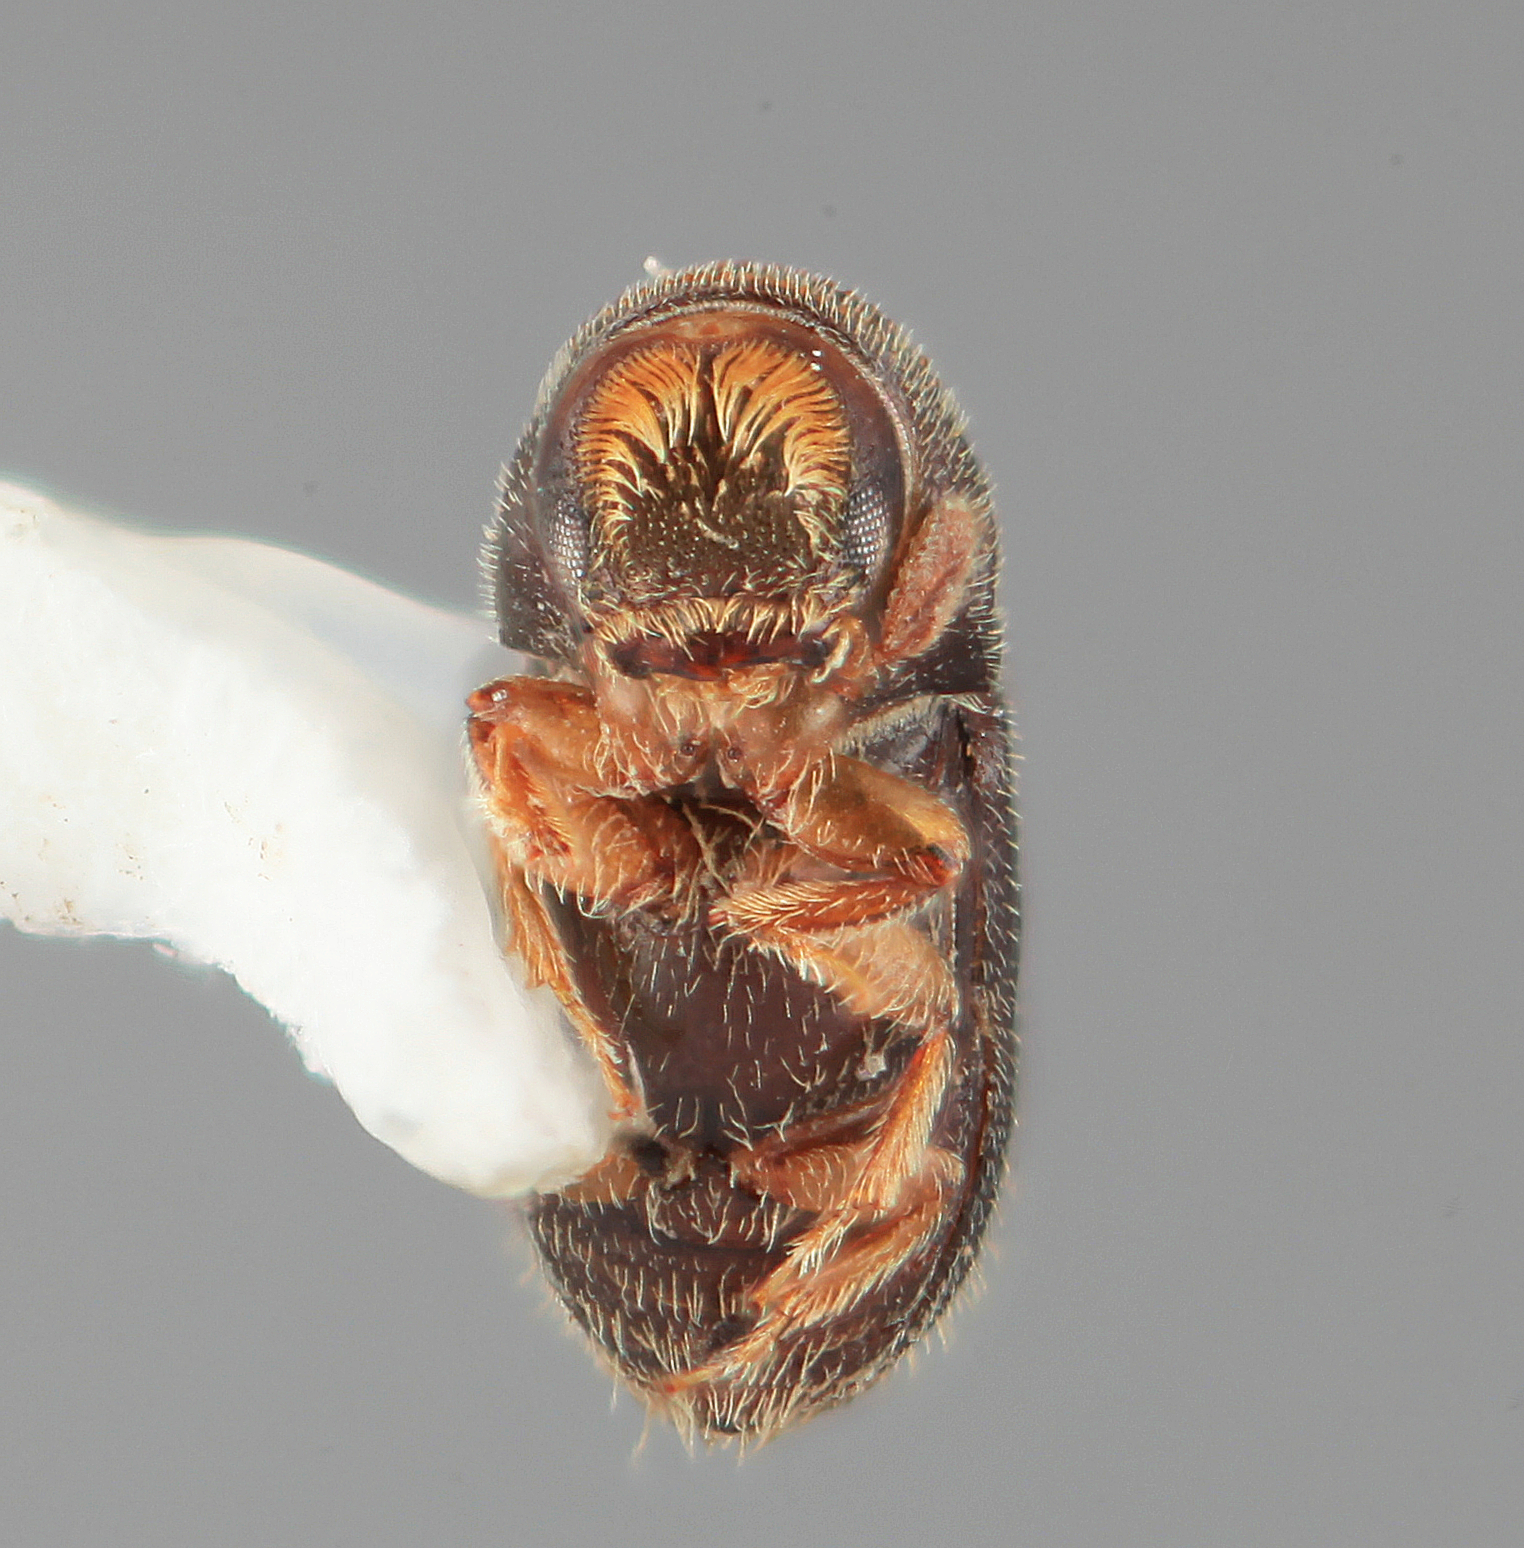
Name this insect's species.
Araptus subconcentralis
